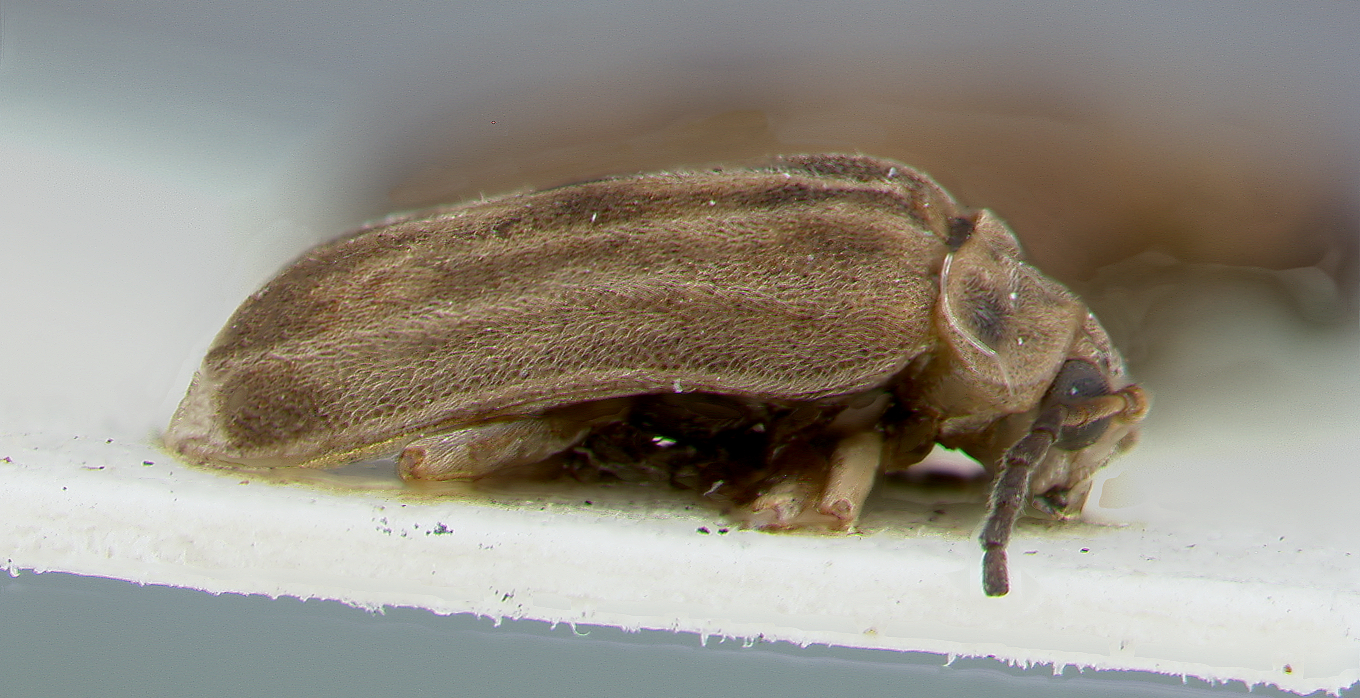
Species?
Galerucella brevicollis
